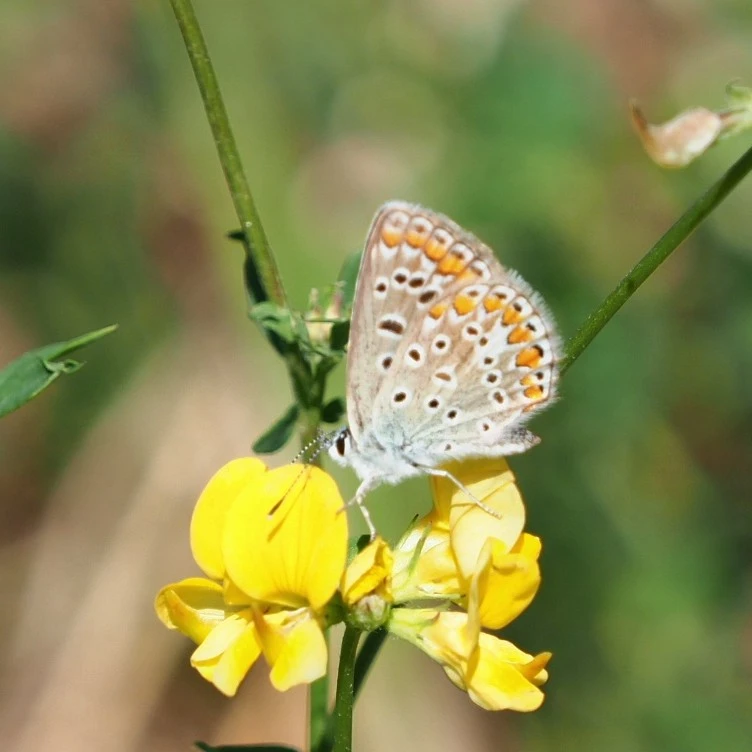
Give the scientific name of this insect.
Polyommatus icarus
